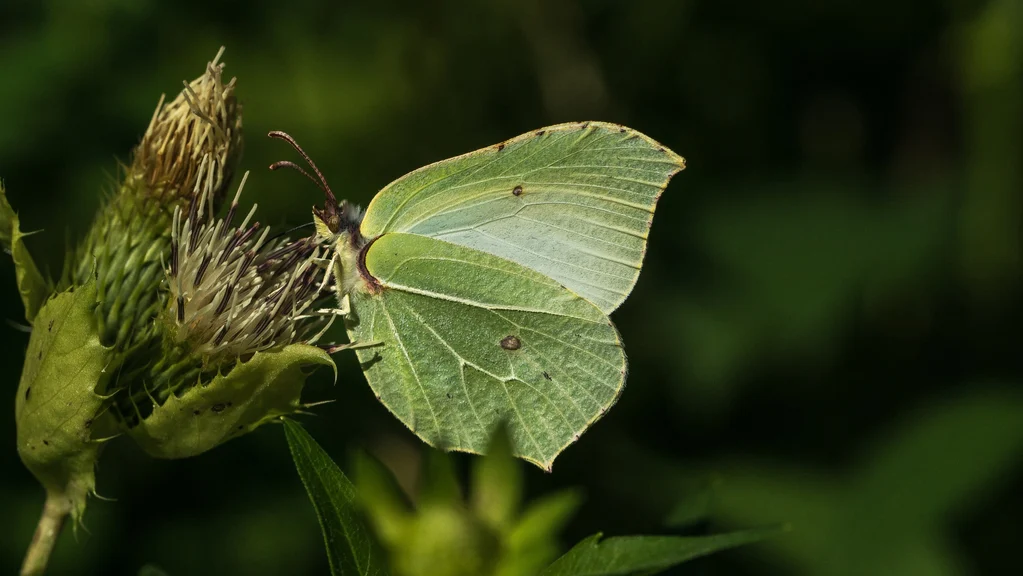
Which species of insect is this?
Gonepteryx rhamni
